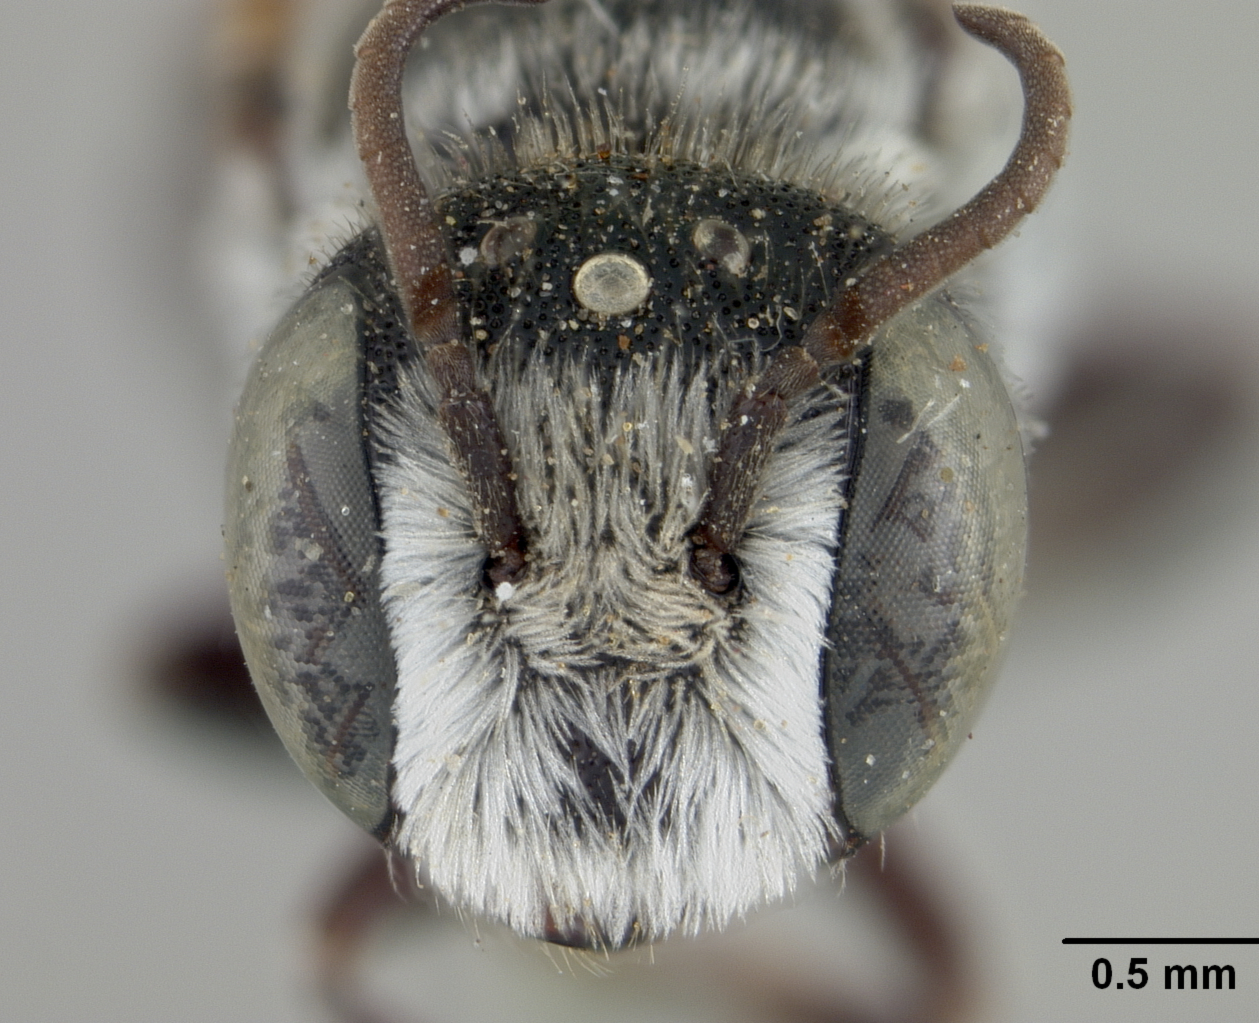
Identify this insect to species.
Heriades meliloti
